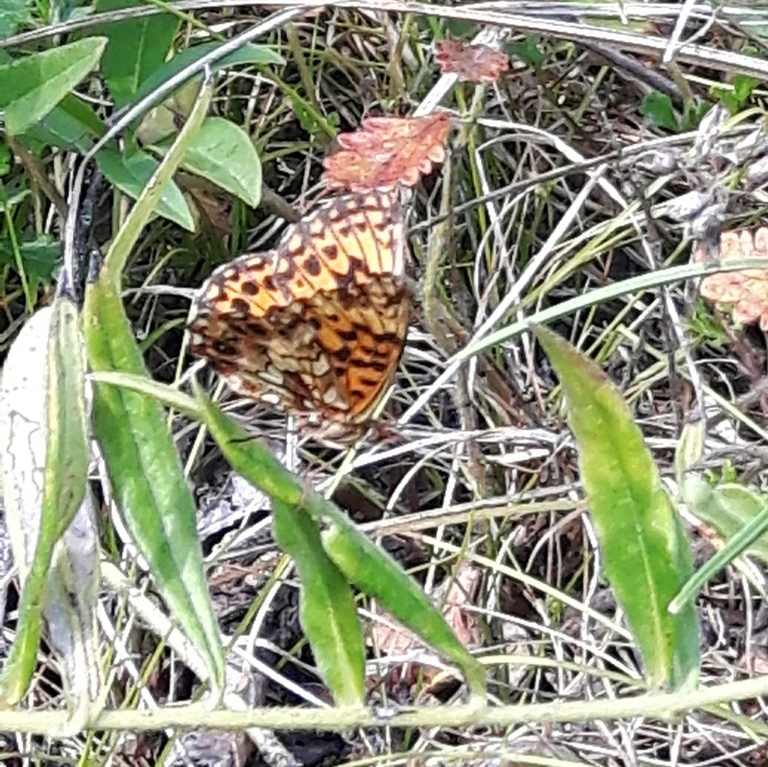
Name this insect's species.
Boloria dia
